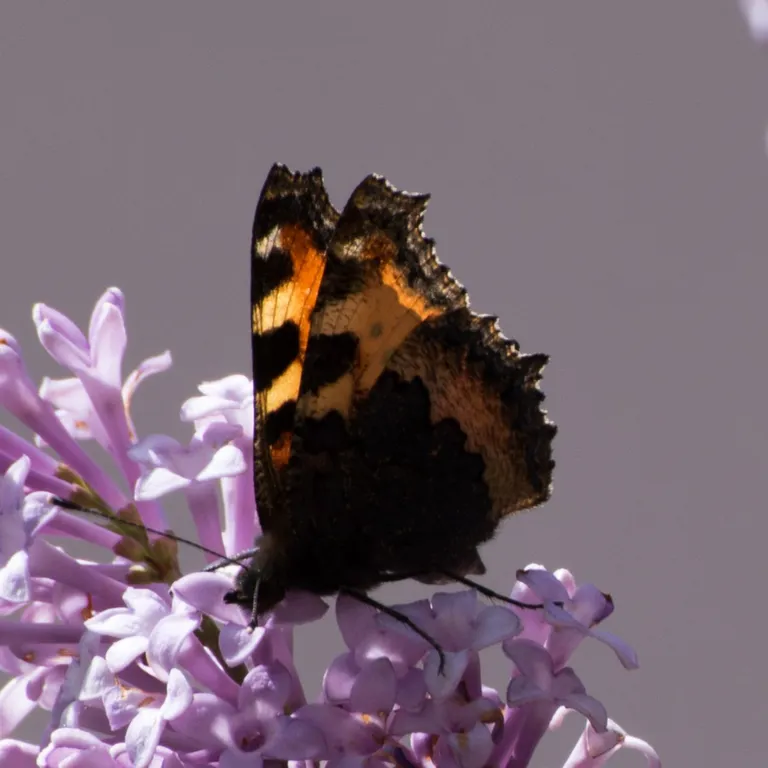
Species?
Aglais urticae
